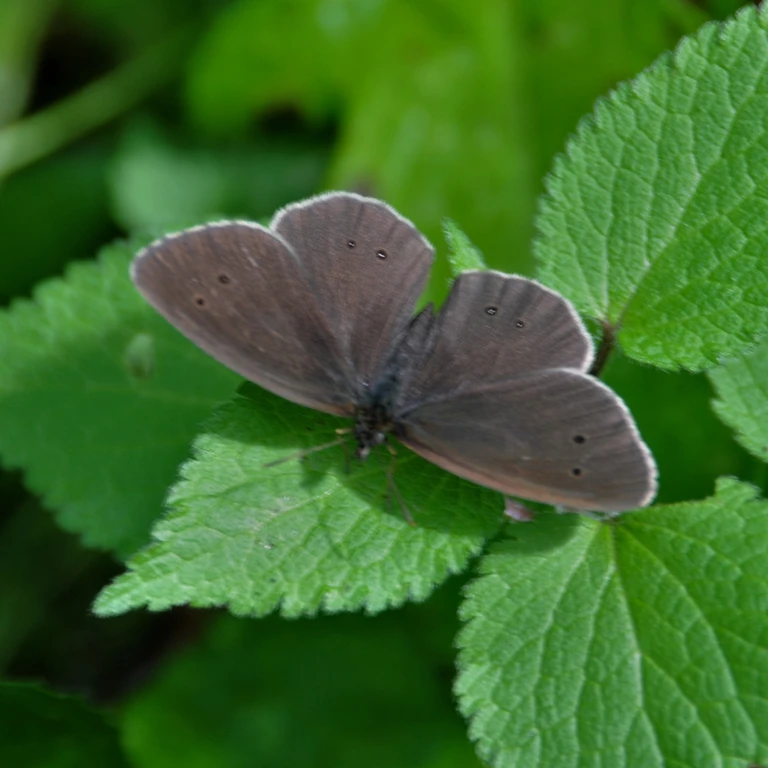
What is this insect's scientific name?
Aphantopus hyperantus
